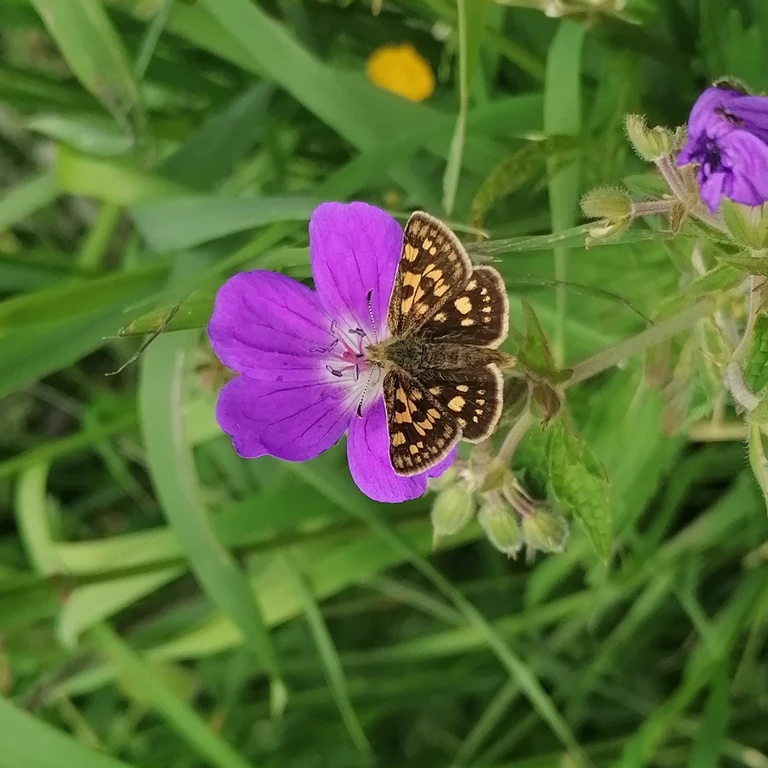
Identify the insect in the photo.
Carterocephalus palaemon
